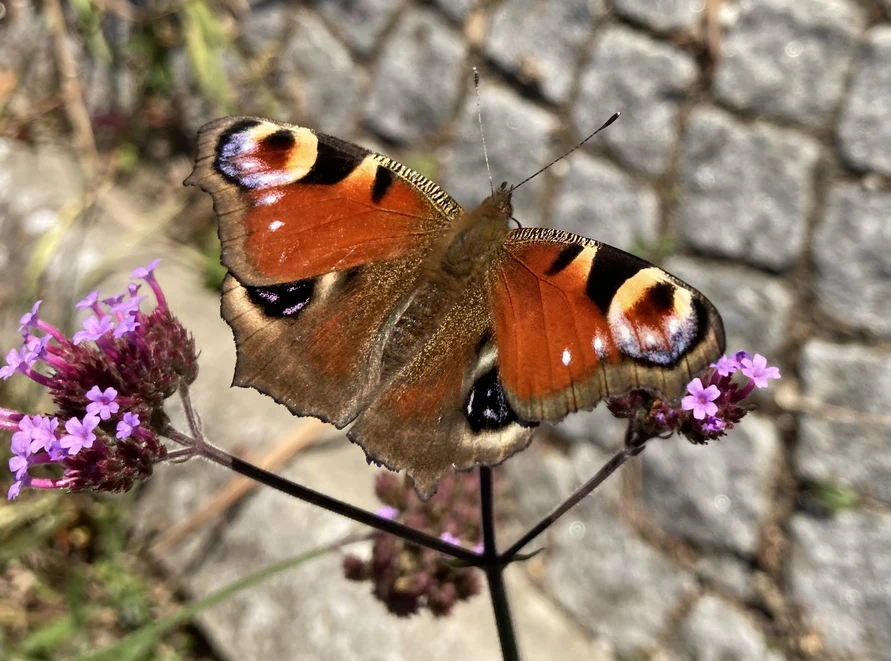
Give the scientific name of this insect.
Aglais io
